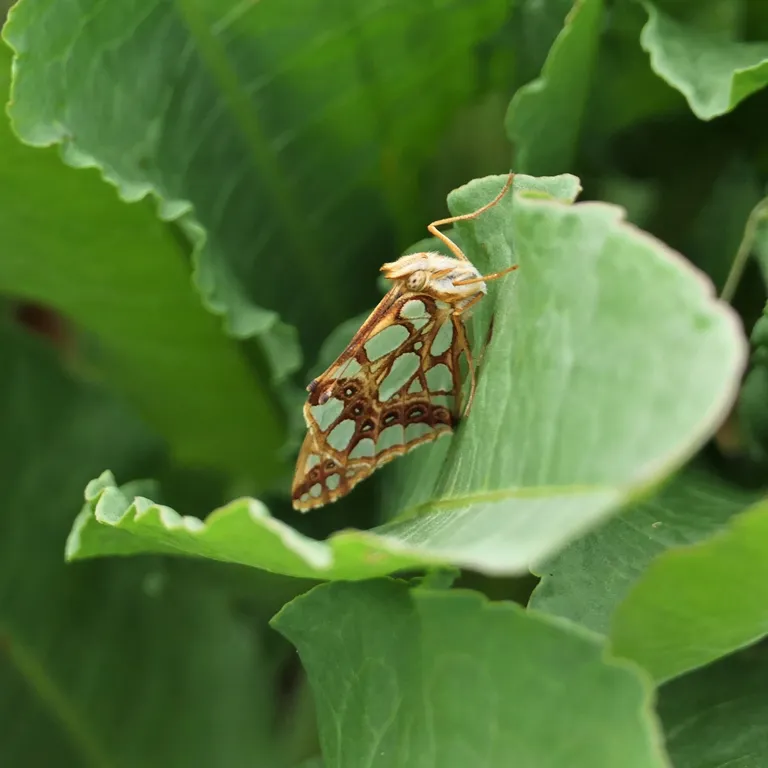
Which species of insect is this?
Issoria lathonia
